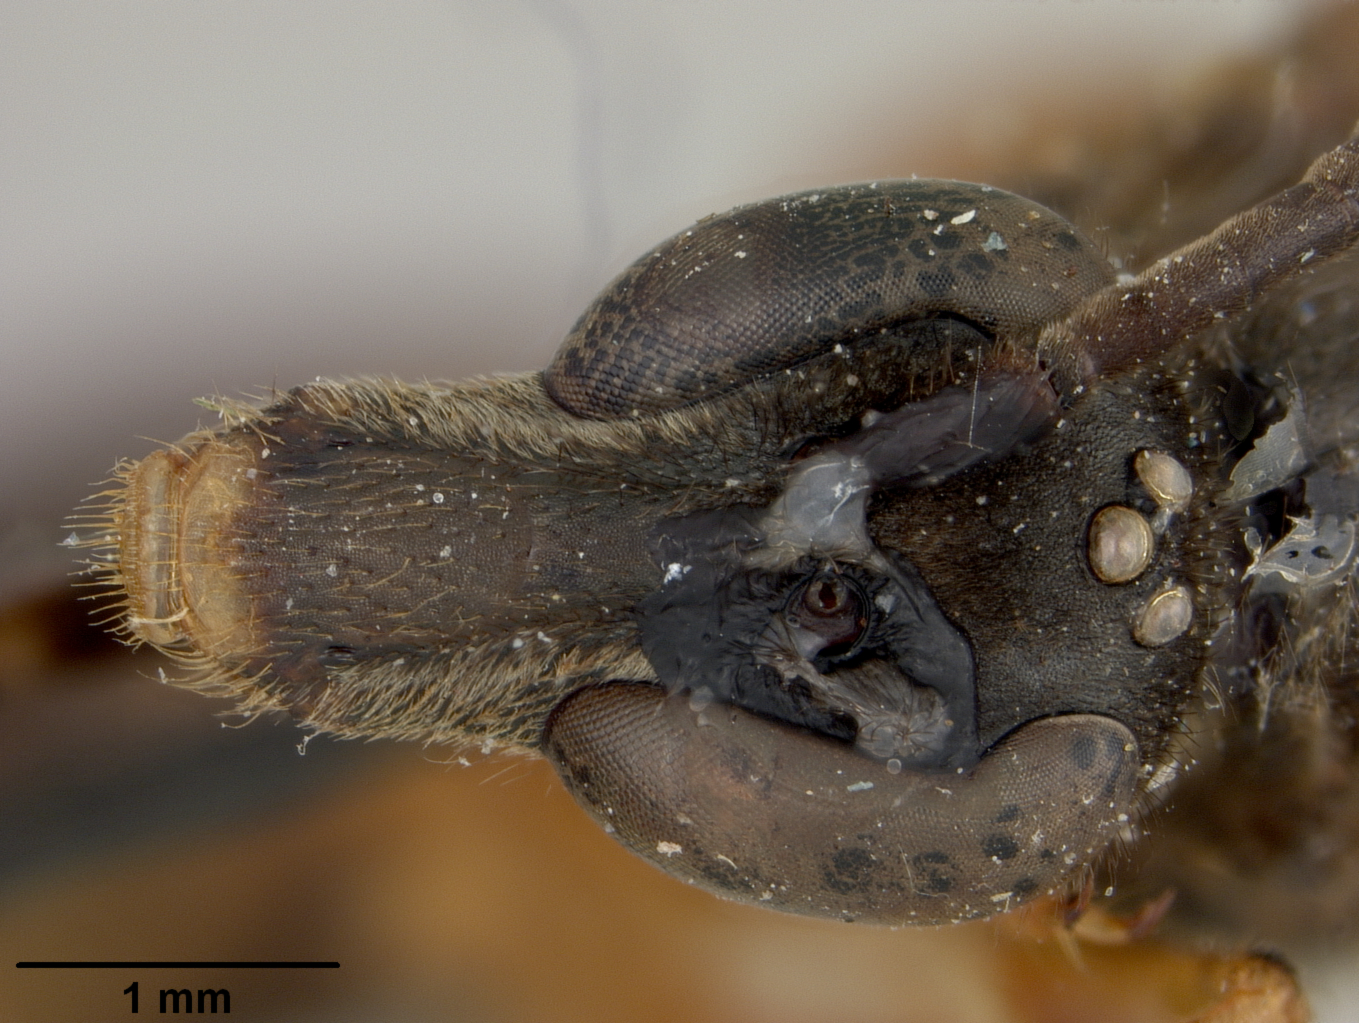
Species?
Chlerogas hirsutipennis
